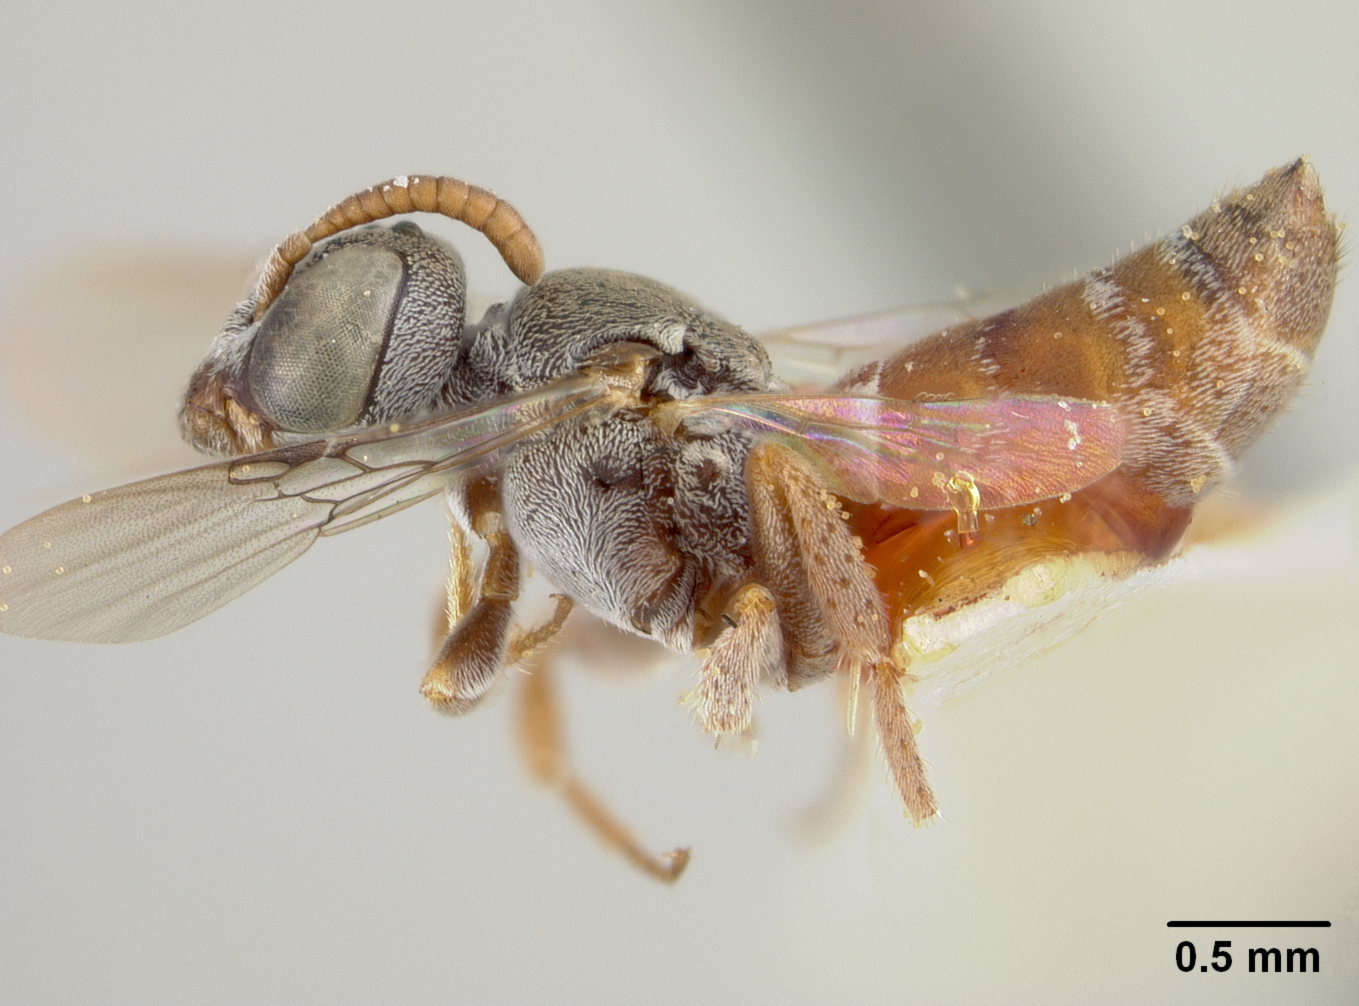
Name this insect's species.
Phileremulus cockerelli
